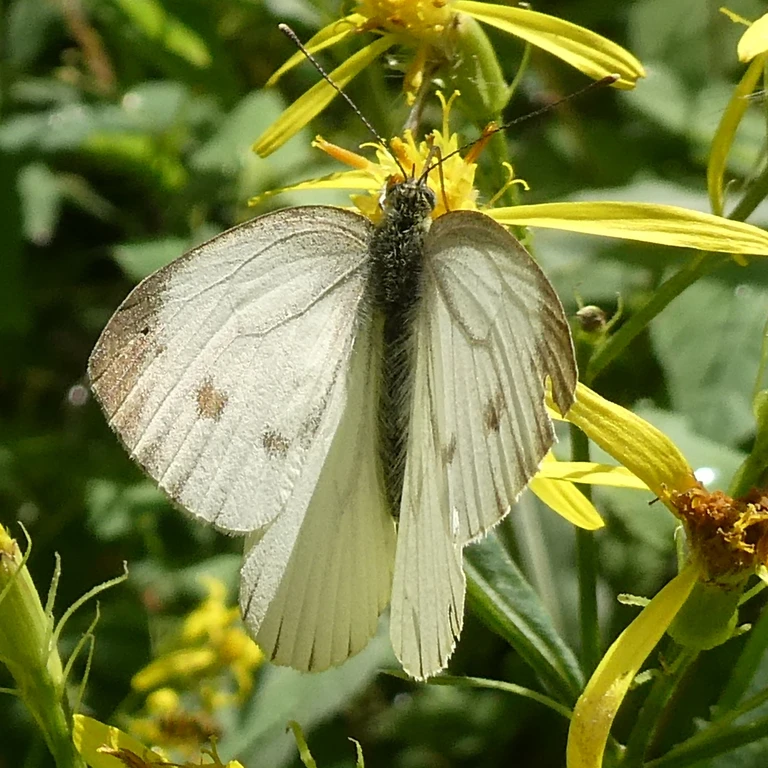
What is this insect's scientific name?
Pieris napi
